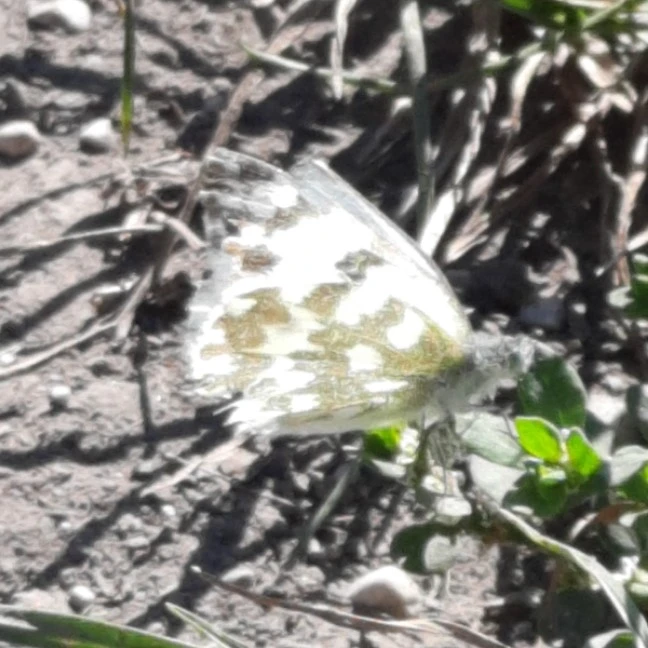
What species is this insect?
Pontia edusa
